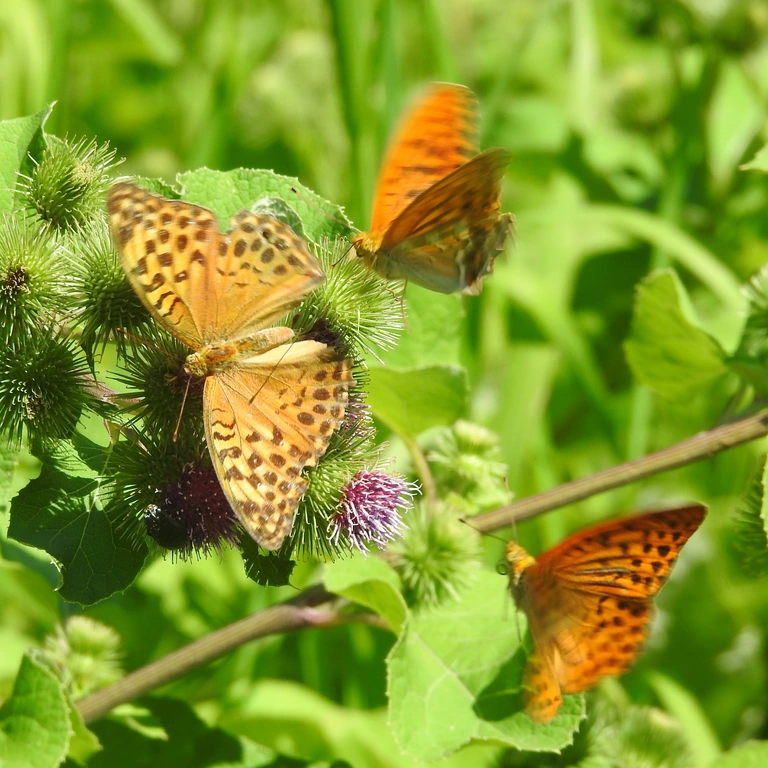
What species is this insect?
Argynnis paphia
